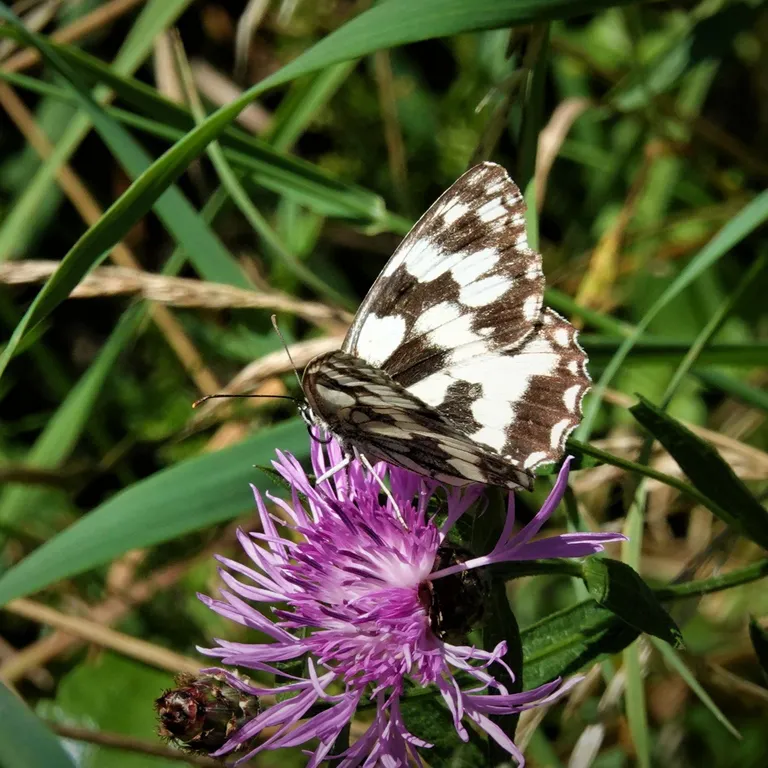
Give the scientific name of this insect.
Melanargia galathea
